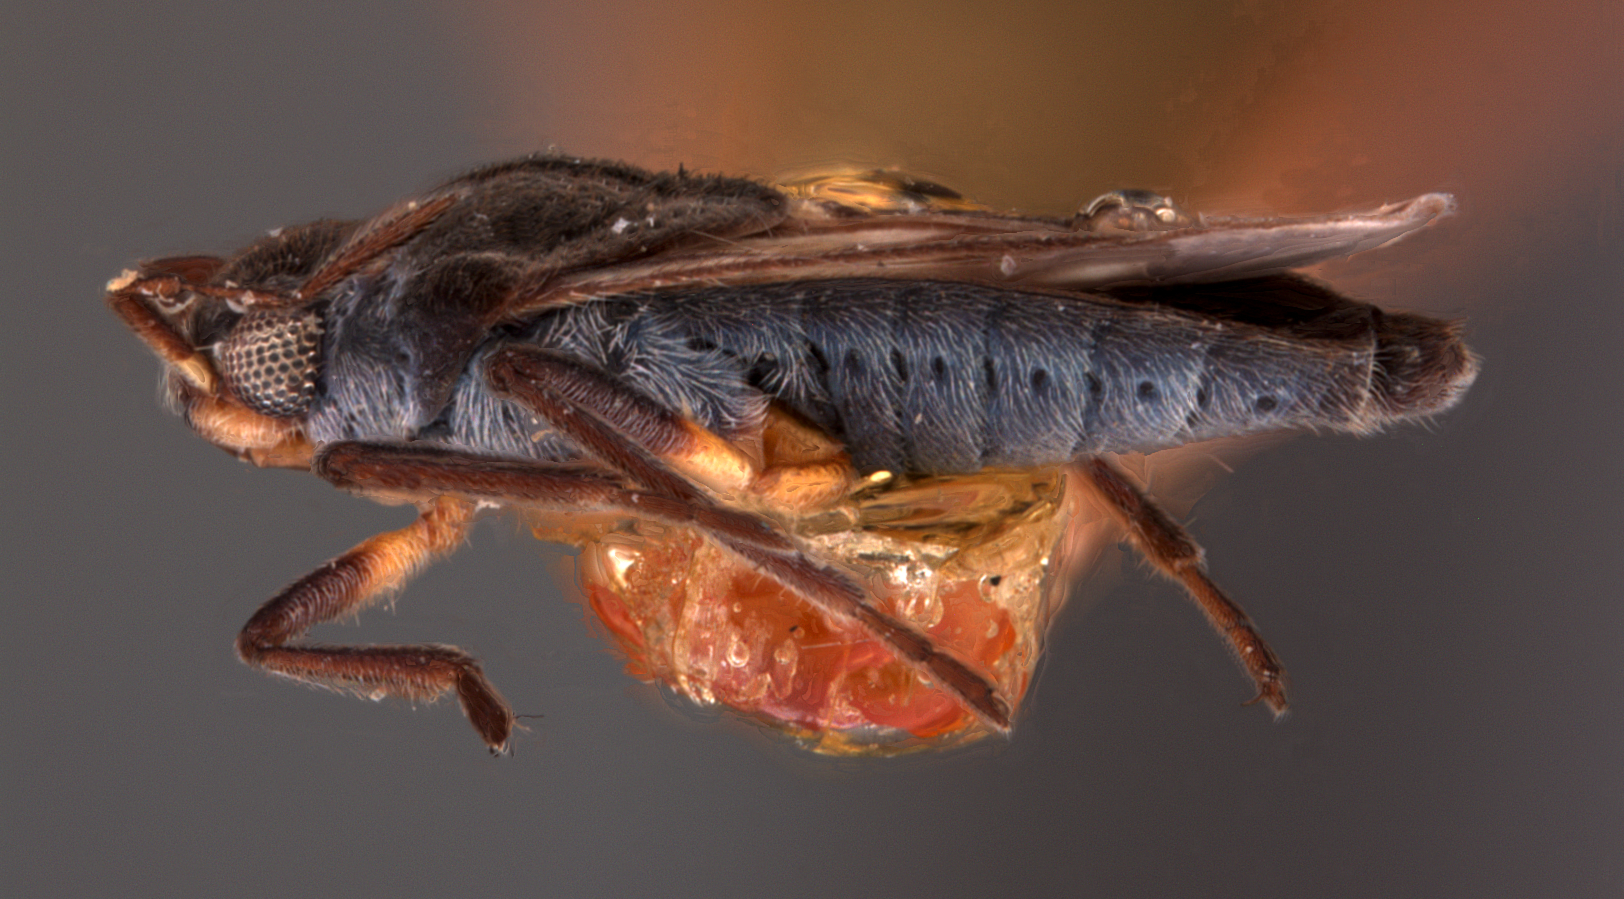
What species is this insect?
Microvelia buenoi
